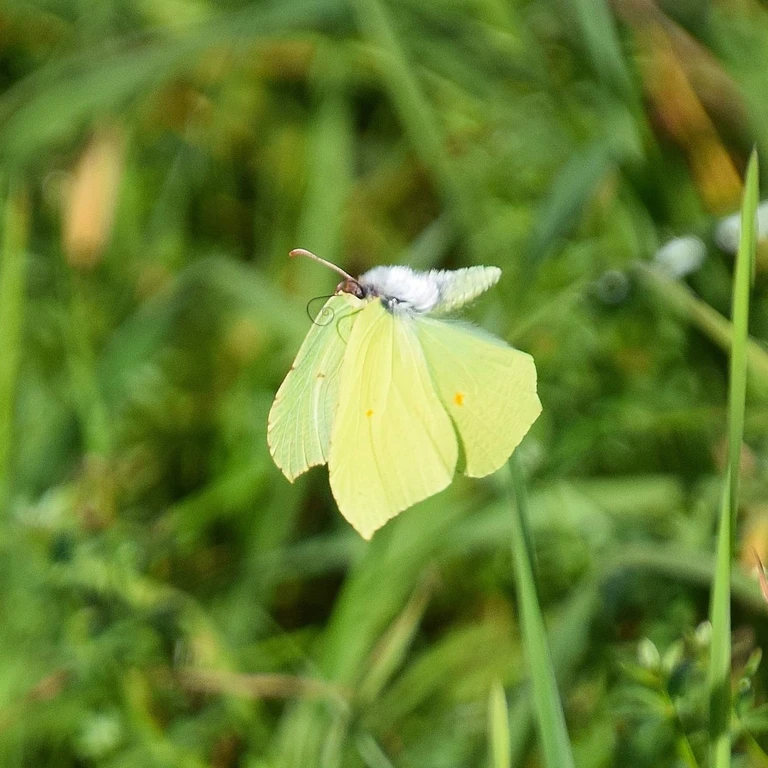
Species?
Gonepteryx rhamni
